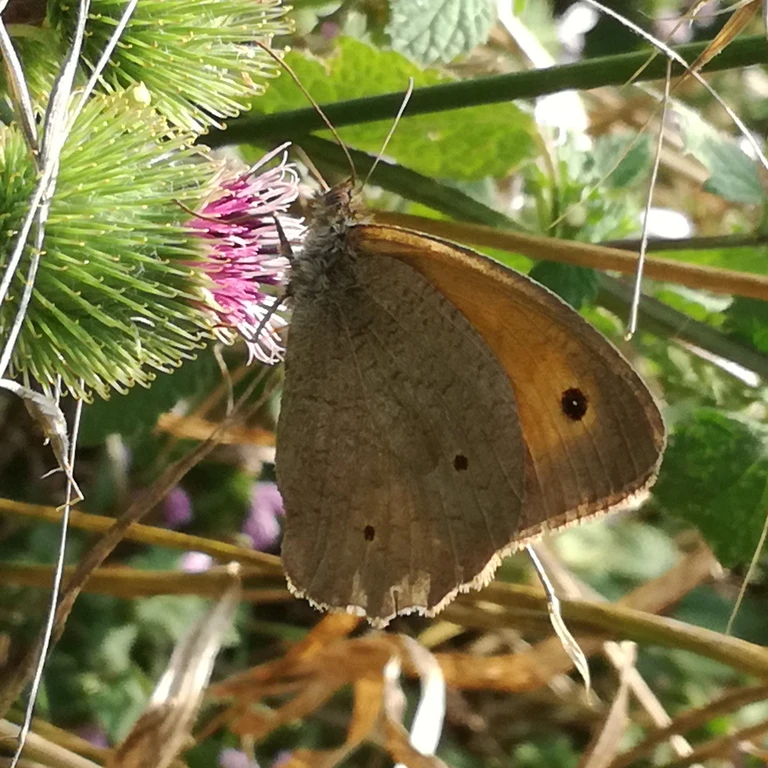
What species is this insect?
Maniola jurtina
